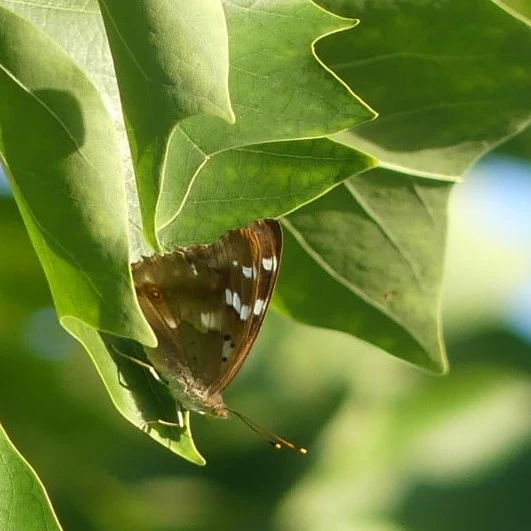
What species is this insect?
Apatura ilia
